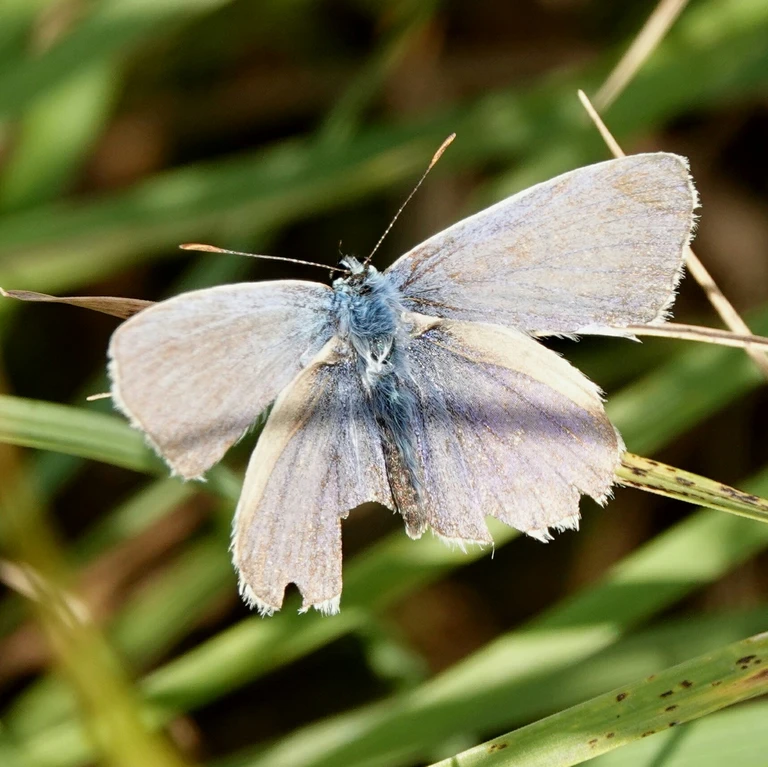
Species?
Polyommatus icarus
